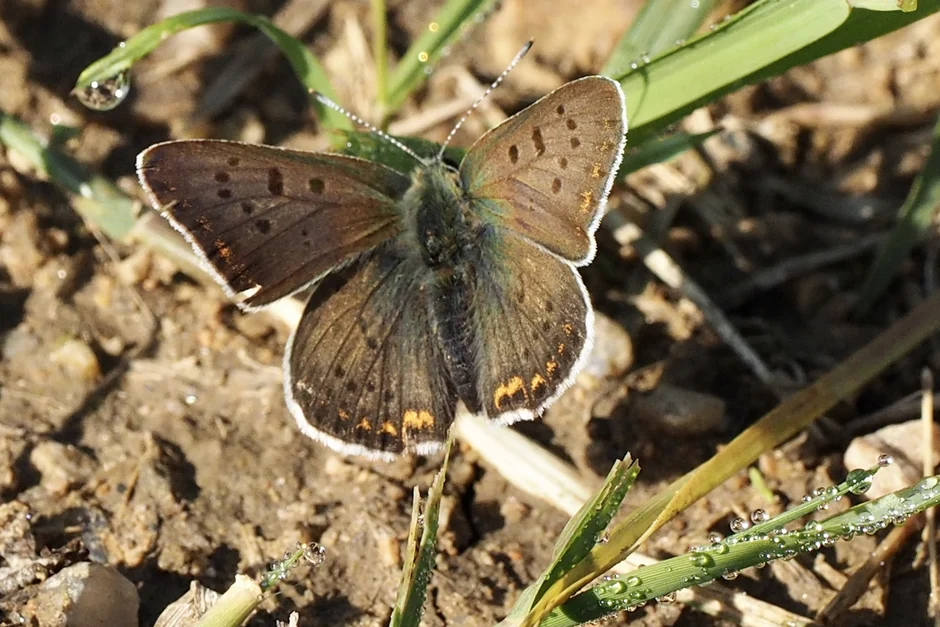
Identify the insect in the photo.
Lycaena tityrus (also Loweia tityrus)
